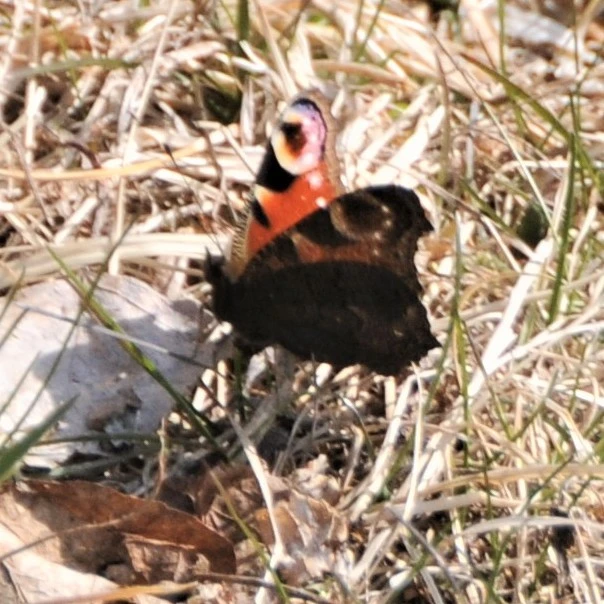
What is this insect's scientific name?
Aglais io
